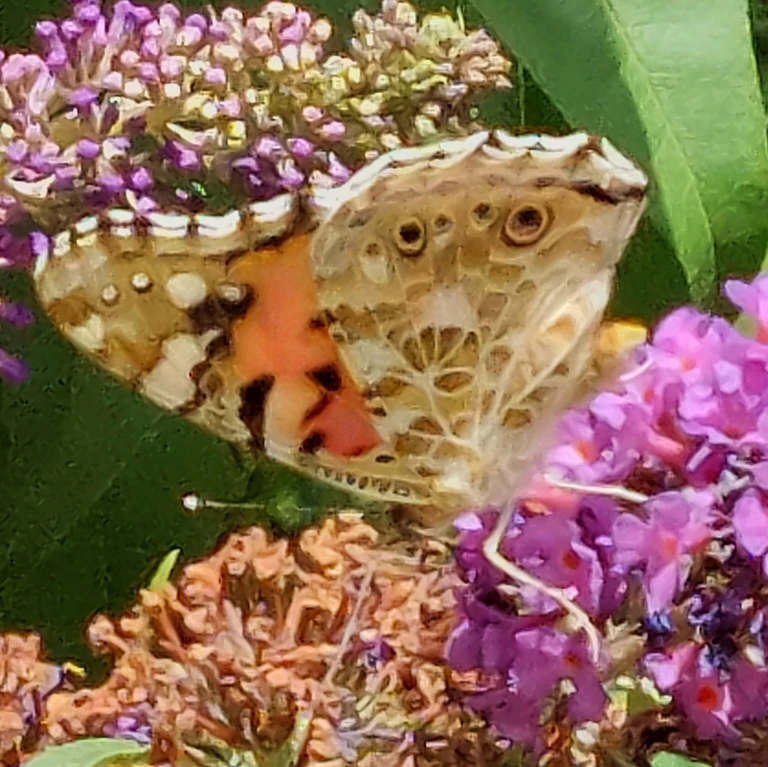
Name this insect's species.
Vanessa cardui
